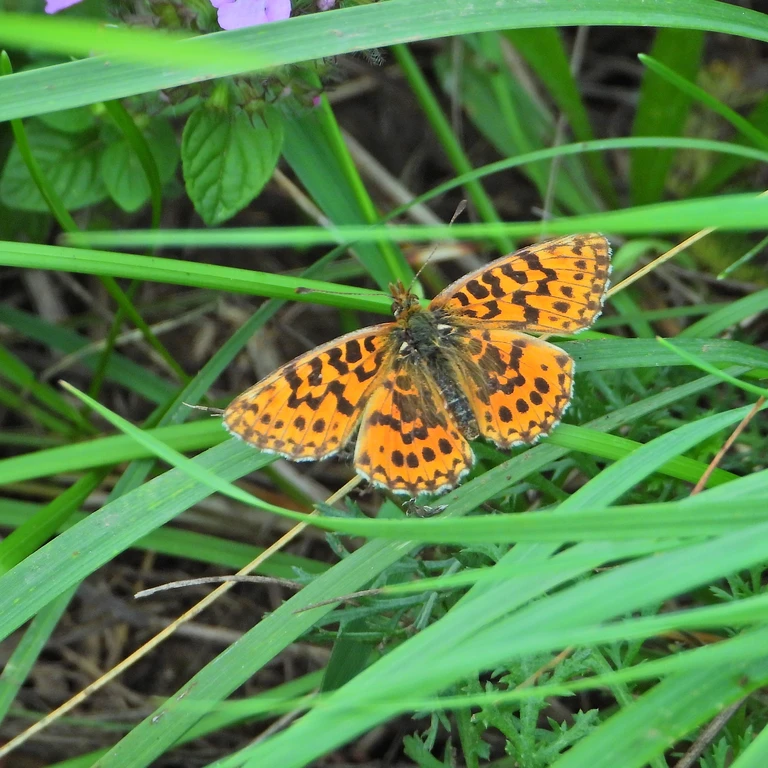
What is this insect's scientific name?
Boloria dia
